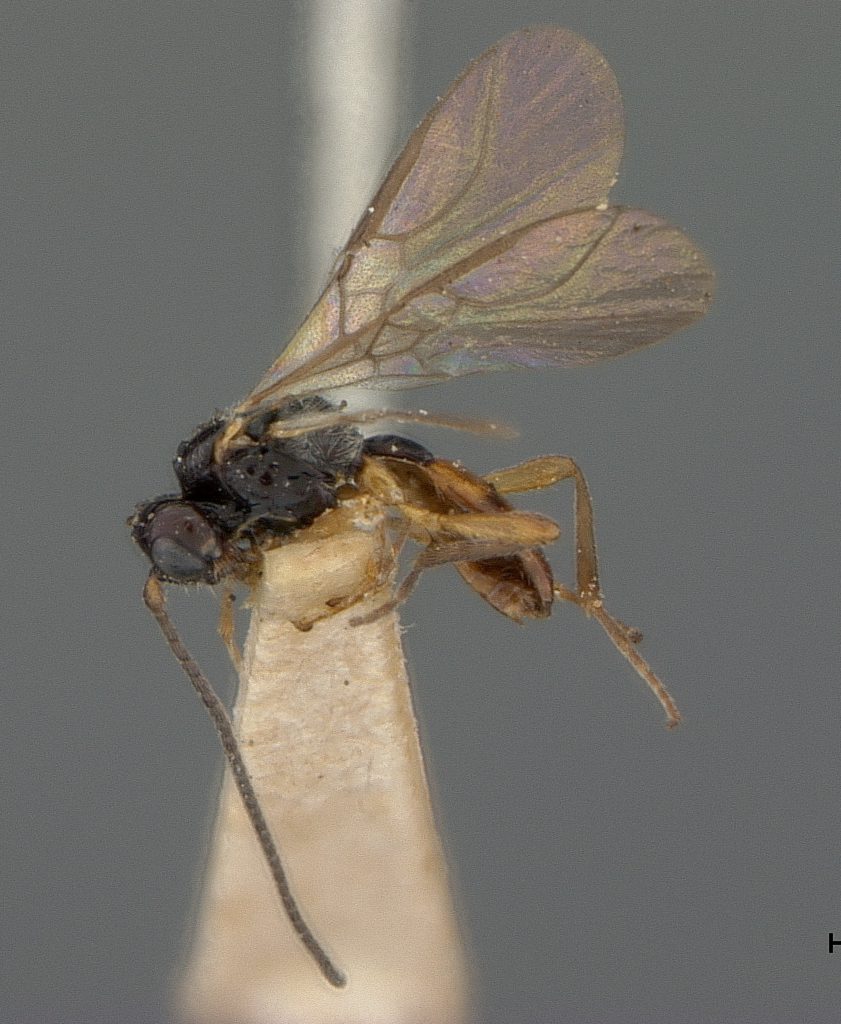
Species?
Dacnusa flavocincta
